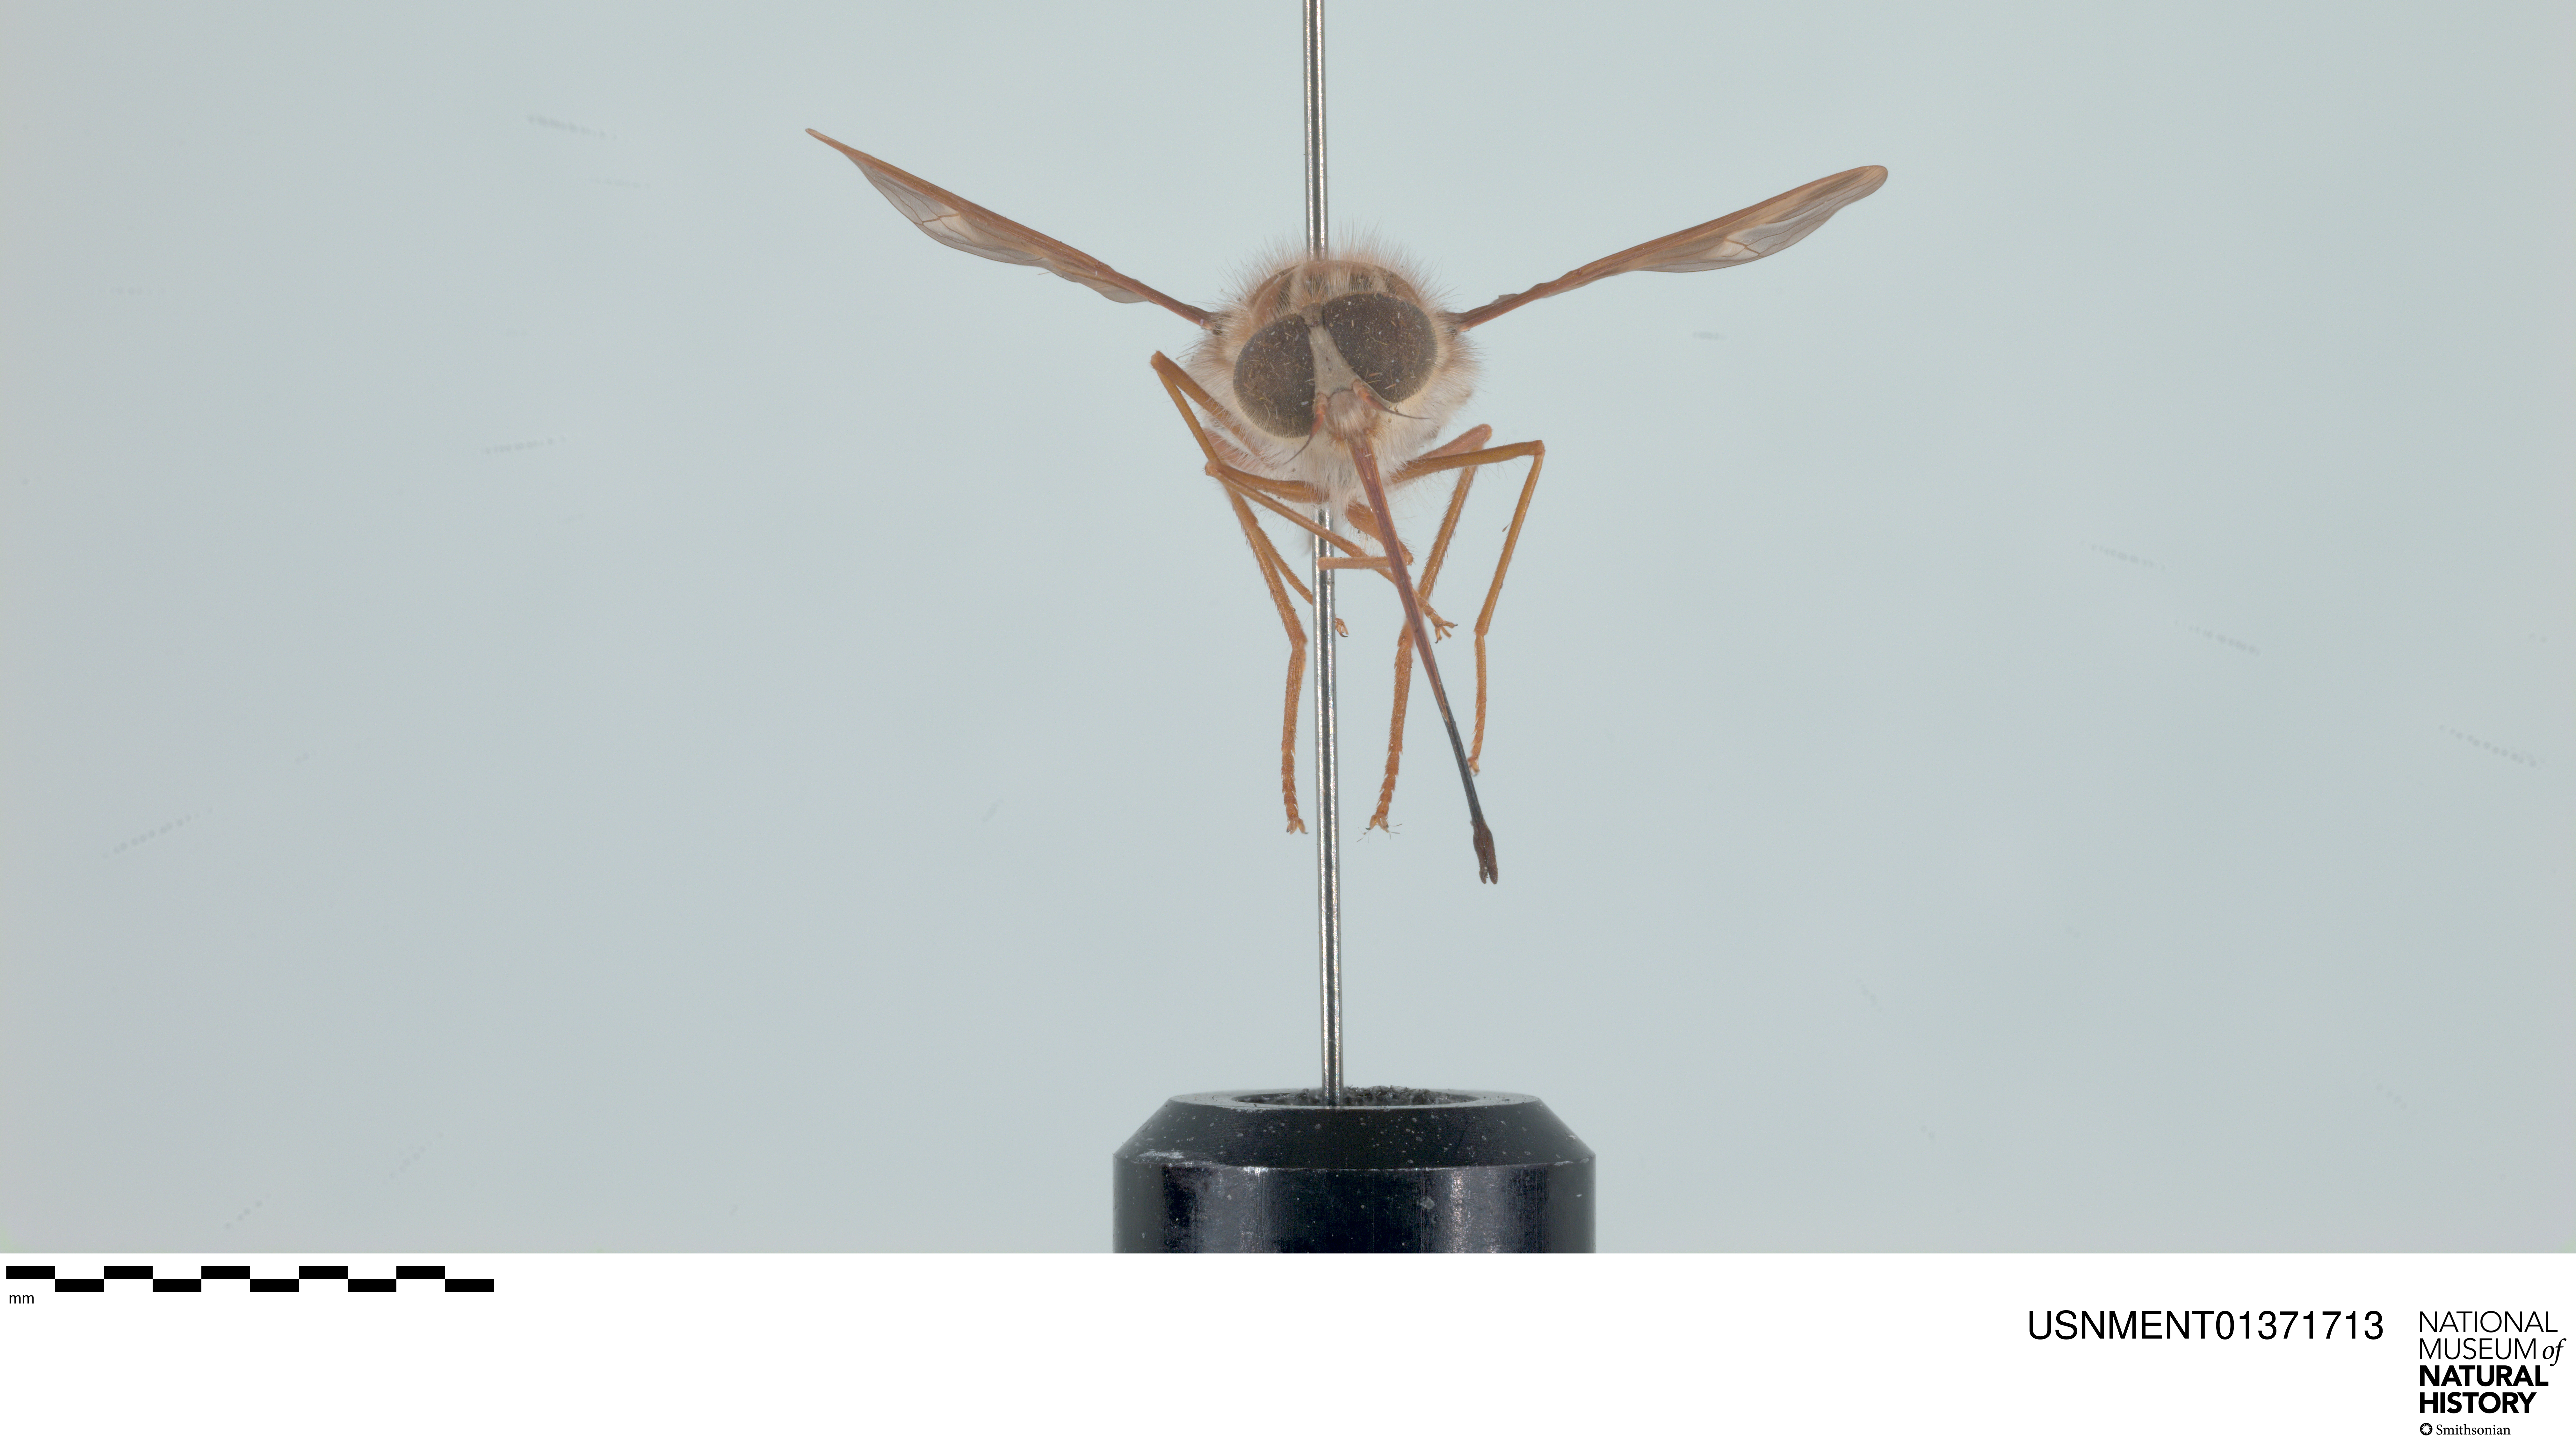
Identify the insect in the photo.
Hirmoneura nubipennis (also Trichophthalma nubipennis)
